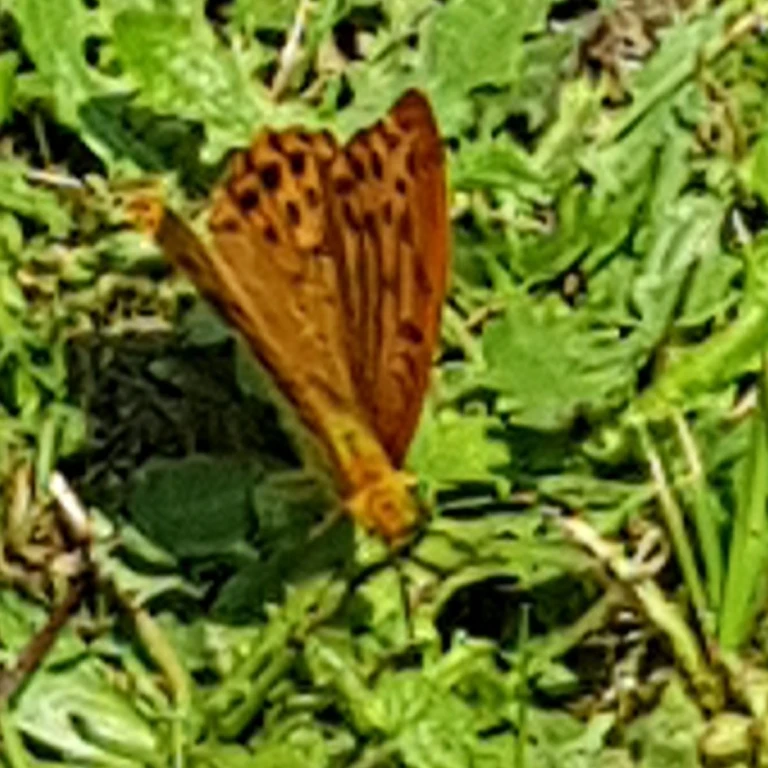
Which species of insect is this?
Argynnis paphia
